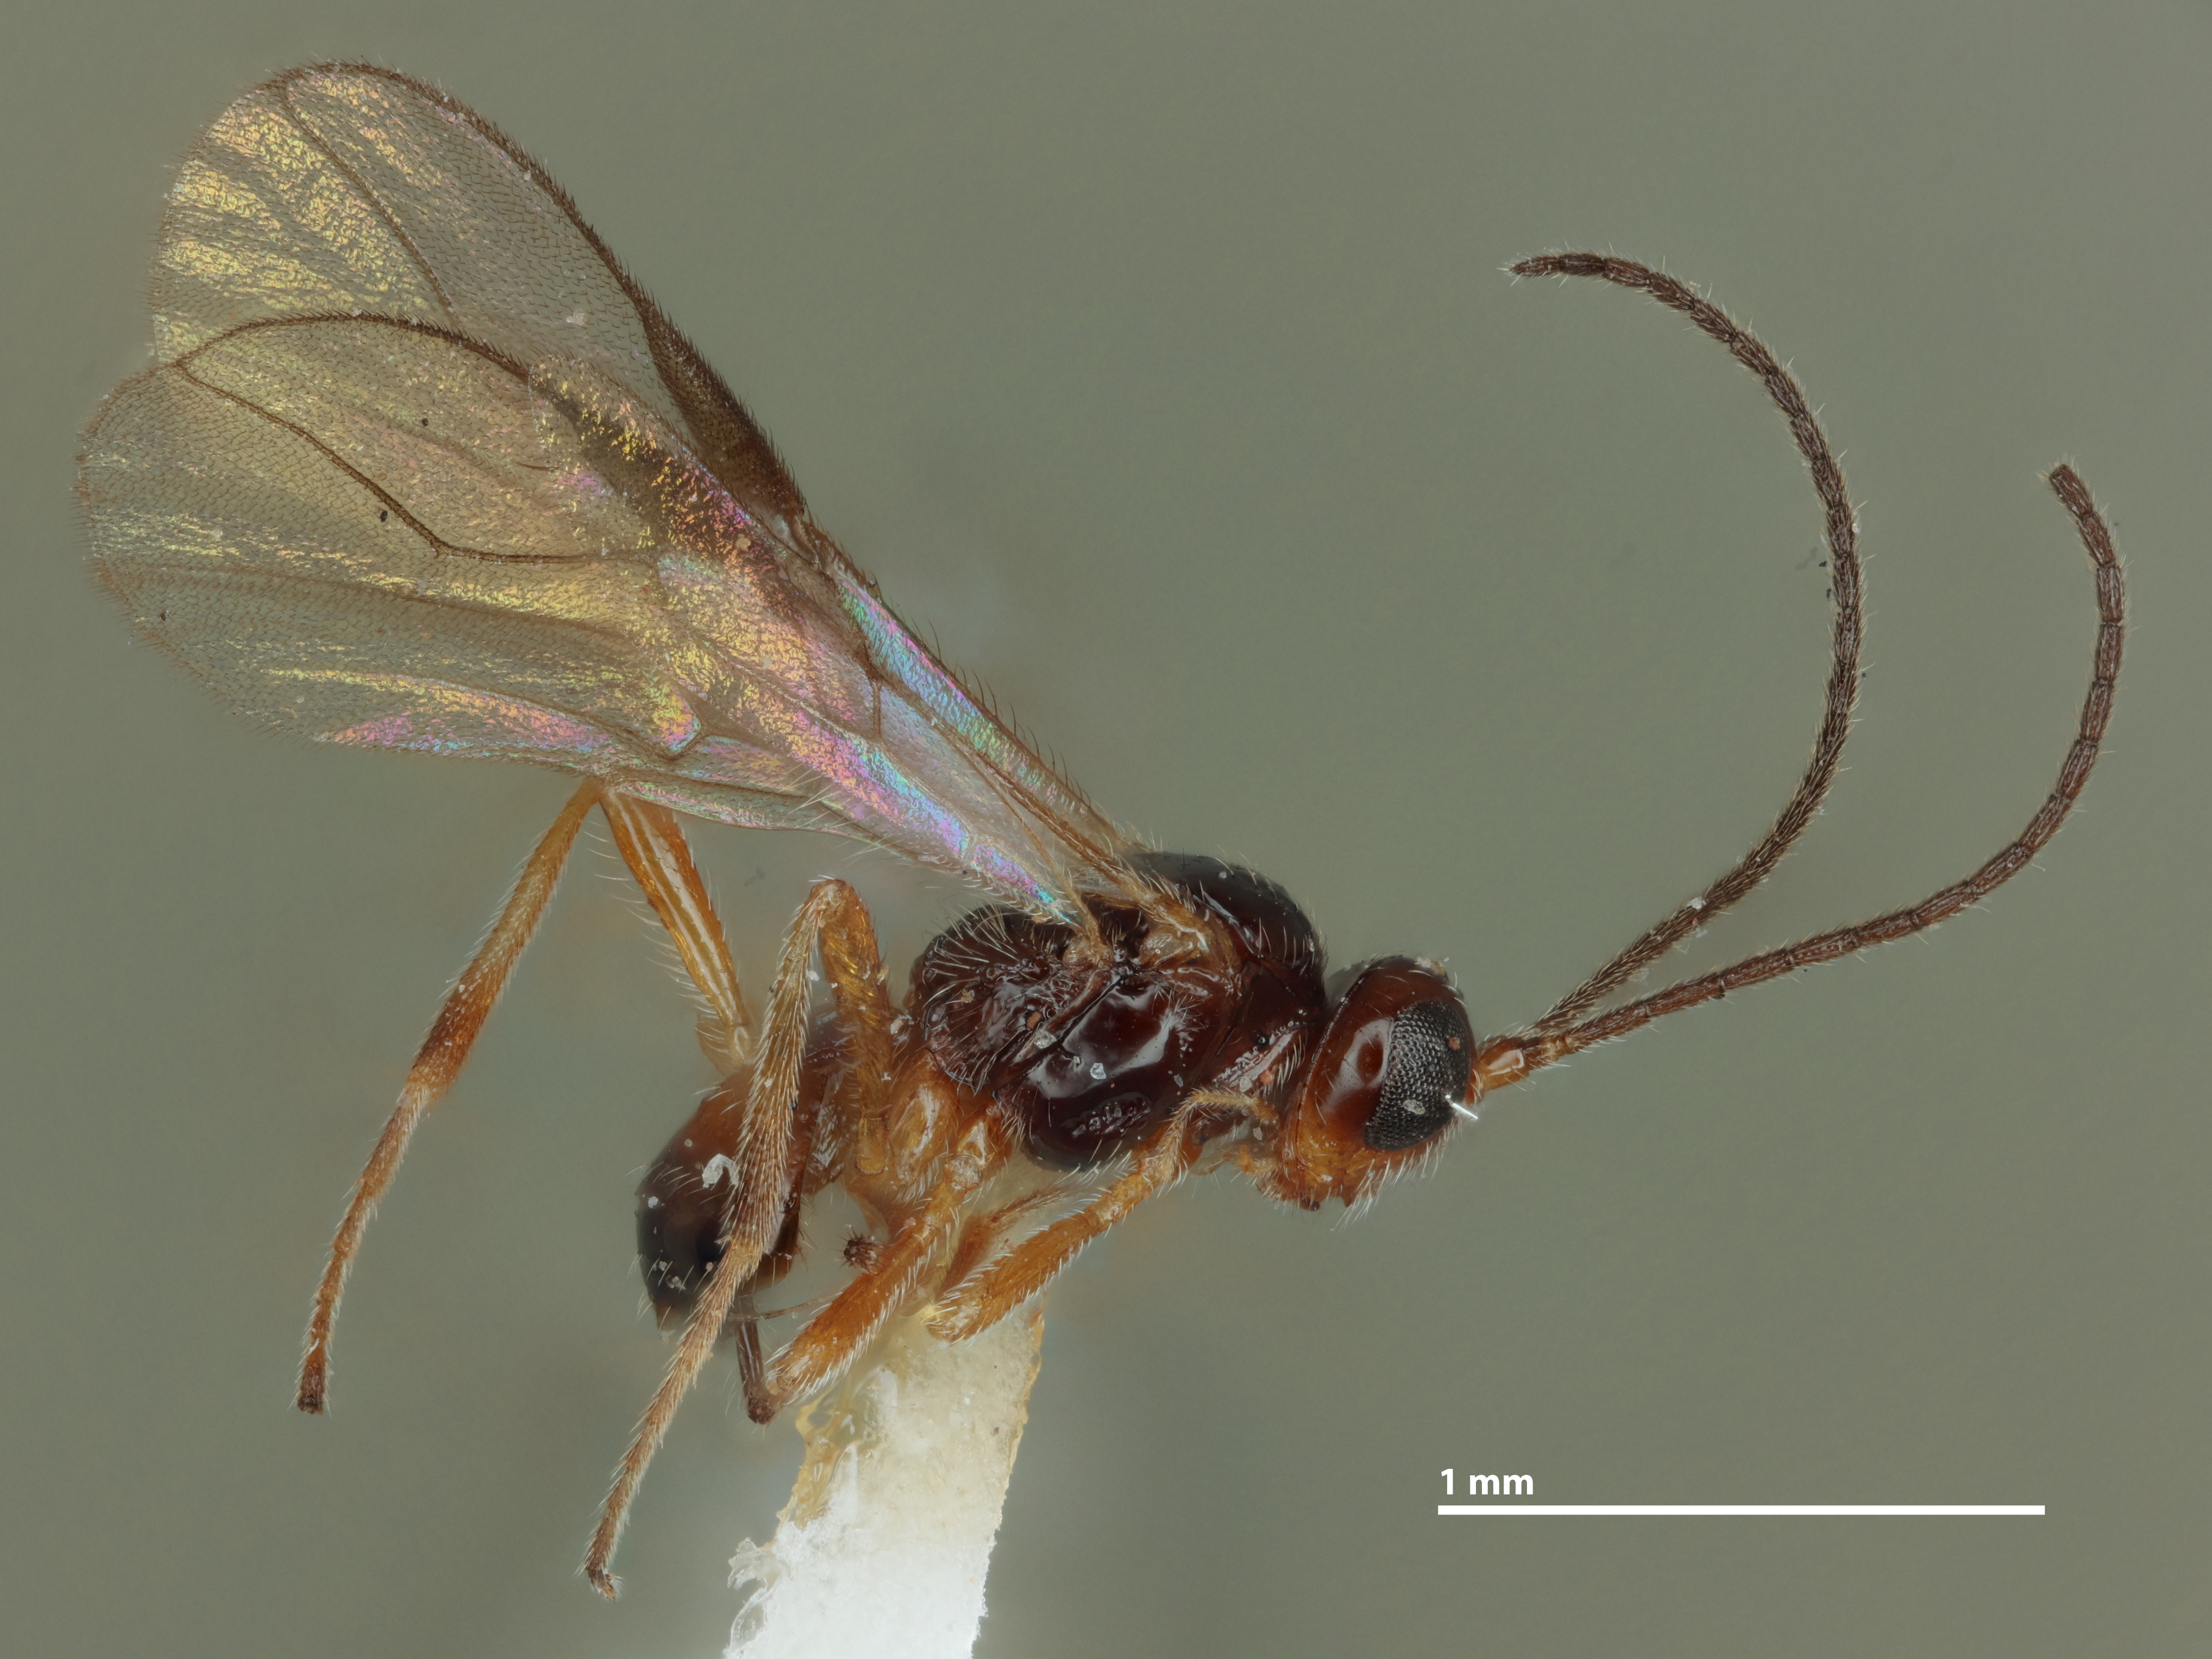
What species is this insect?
Opius pusilloides
